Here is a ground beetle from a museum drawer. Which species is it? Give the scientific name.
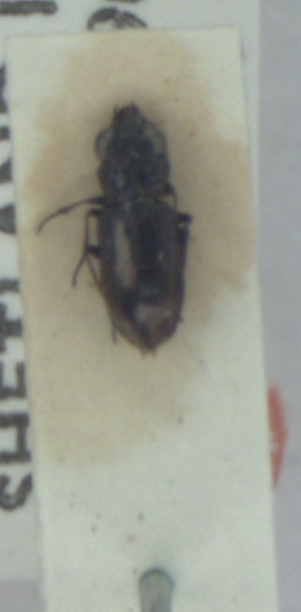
Notiophilus biguttatus
